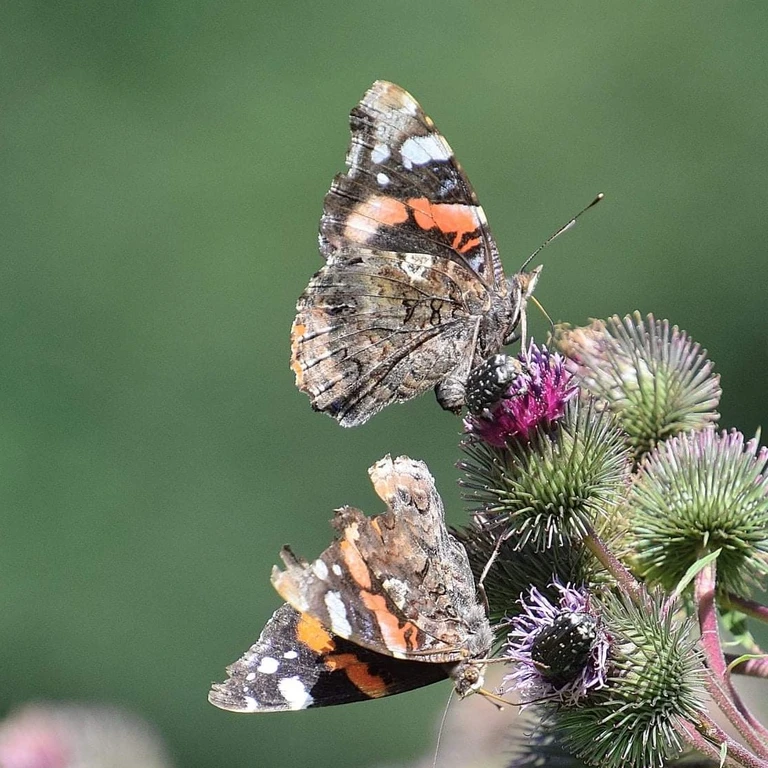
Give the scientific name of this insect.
Vanessa atalanta
